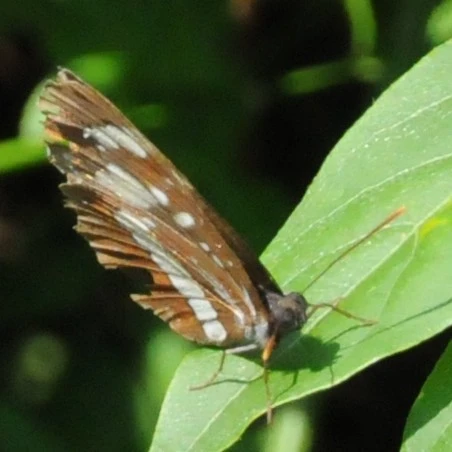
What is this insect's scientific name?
Neptis rivularis
